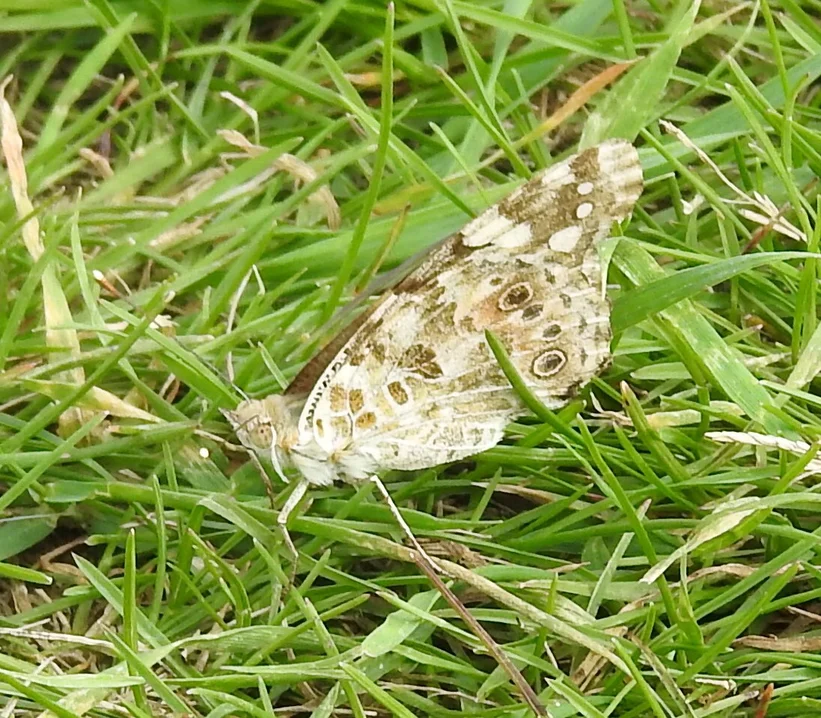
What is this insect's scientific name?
Vanessa cardui
